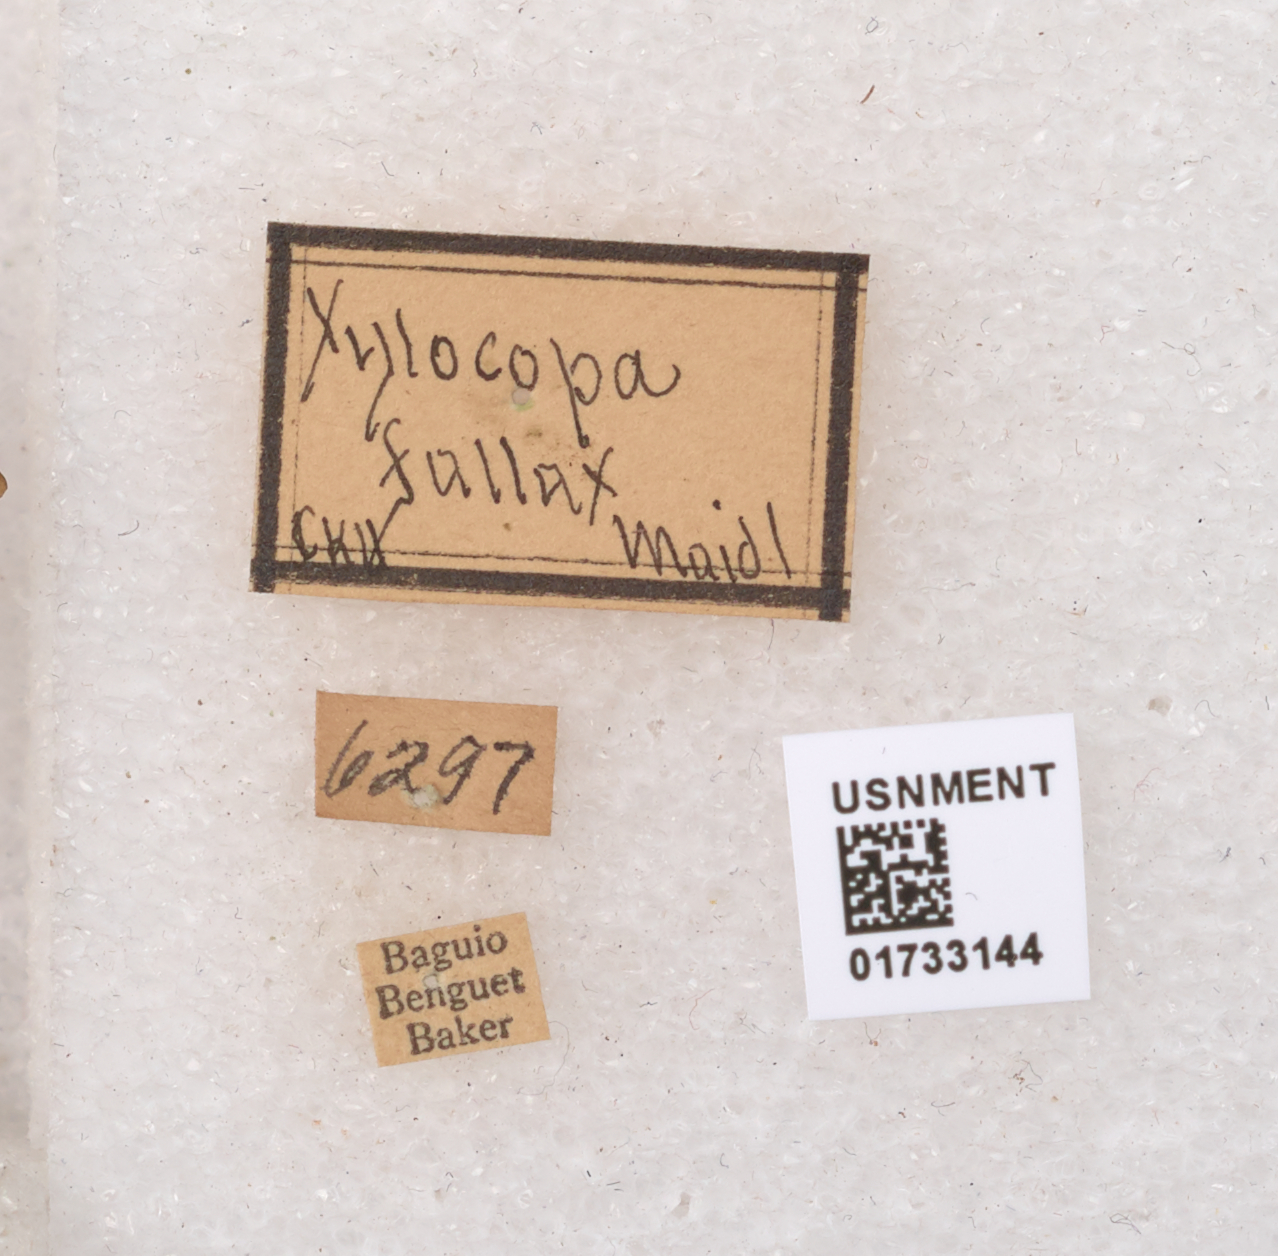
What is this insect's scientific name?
Mesa fedtschenckoi
